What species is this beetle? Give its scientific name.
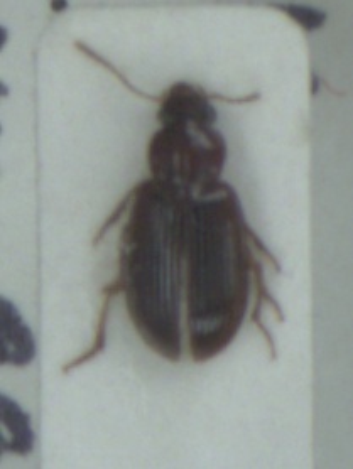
Bradycellus harpalinus
